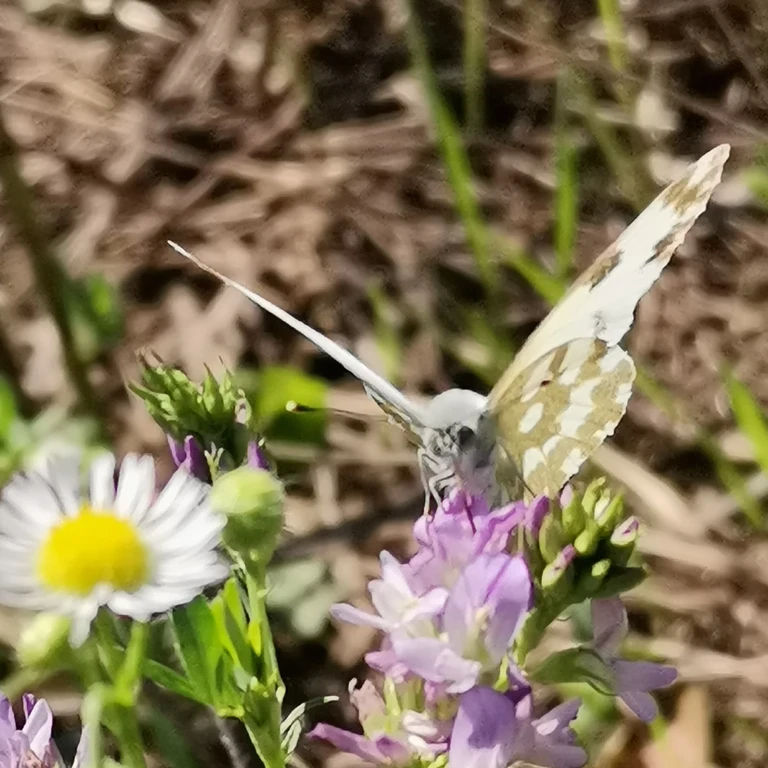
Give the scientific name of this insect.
Pontia edusa
